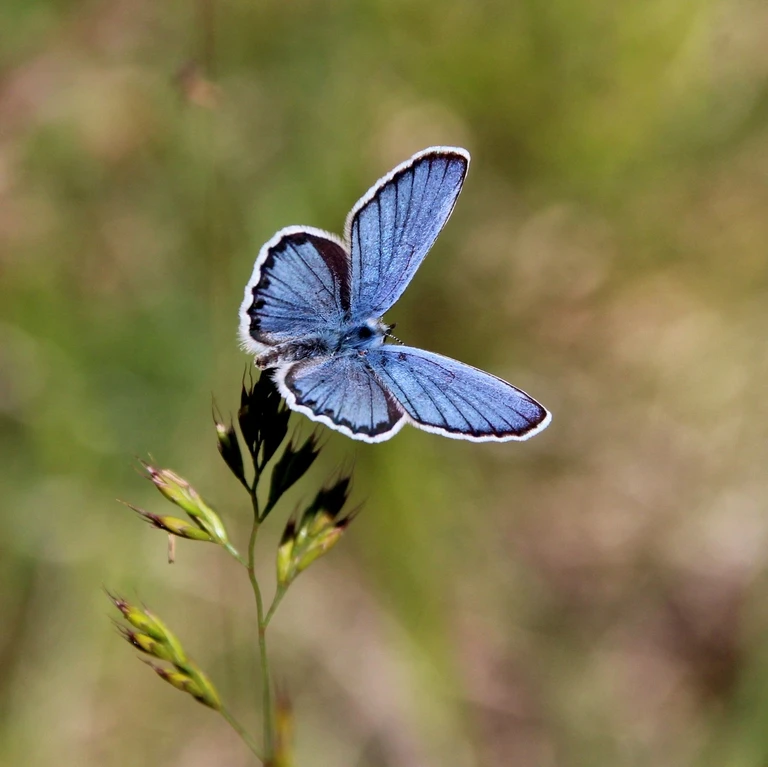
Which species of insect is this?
Plebejus argyrognomon
